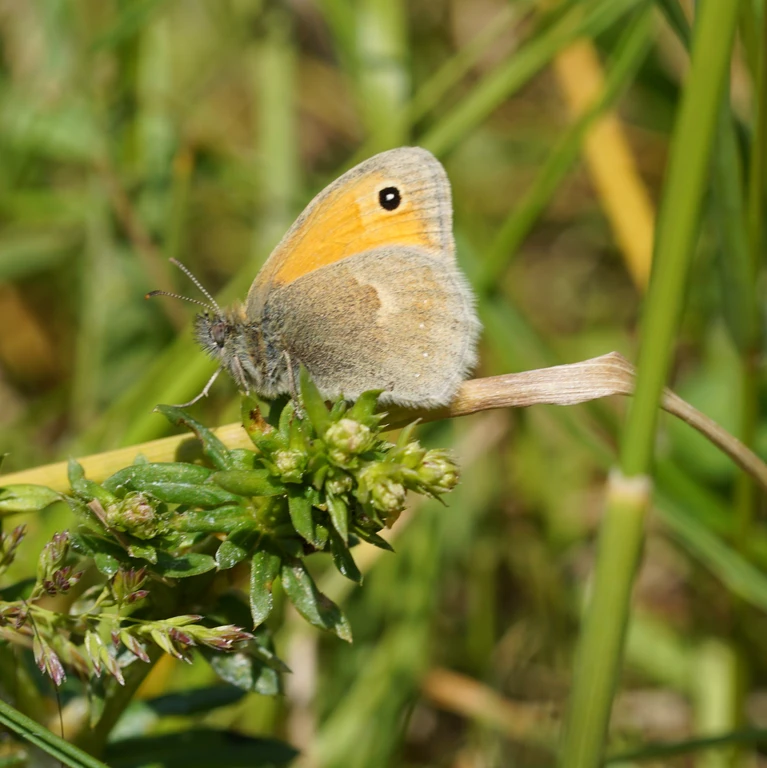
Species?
Coenonympha pamphilus
